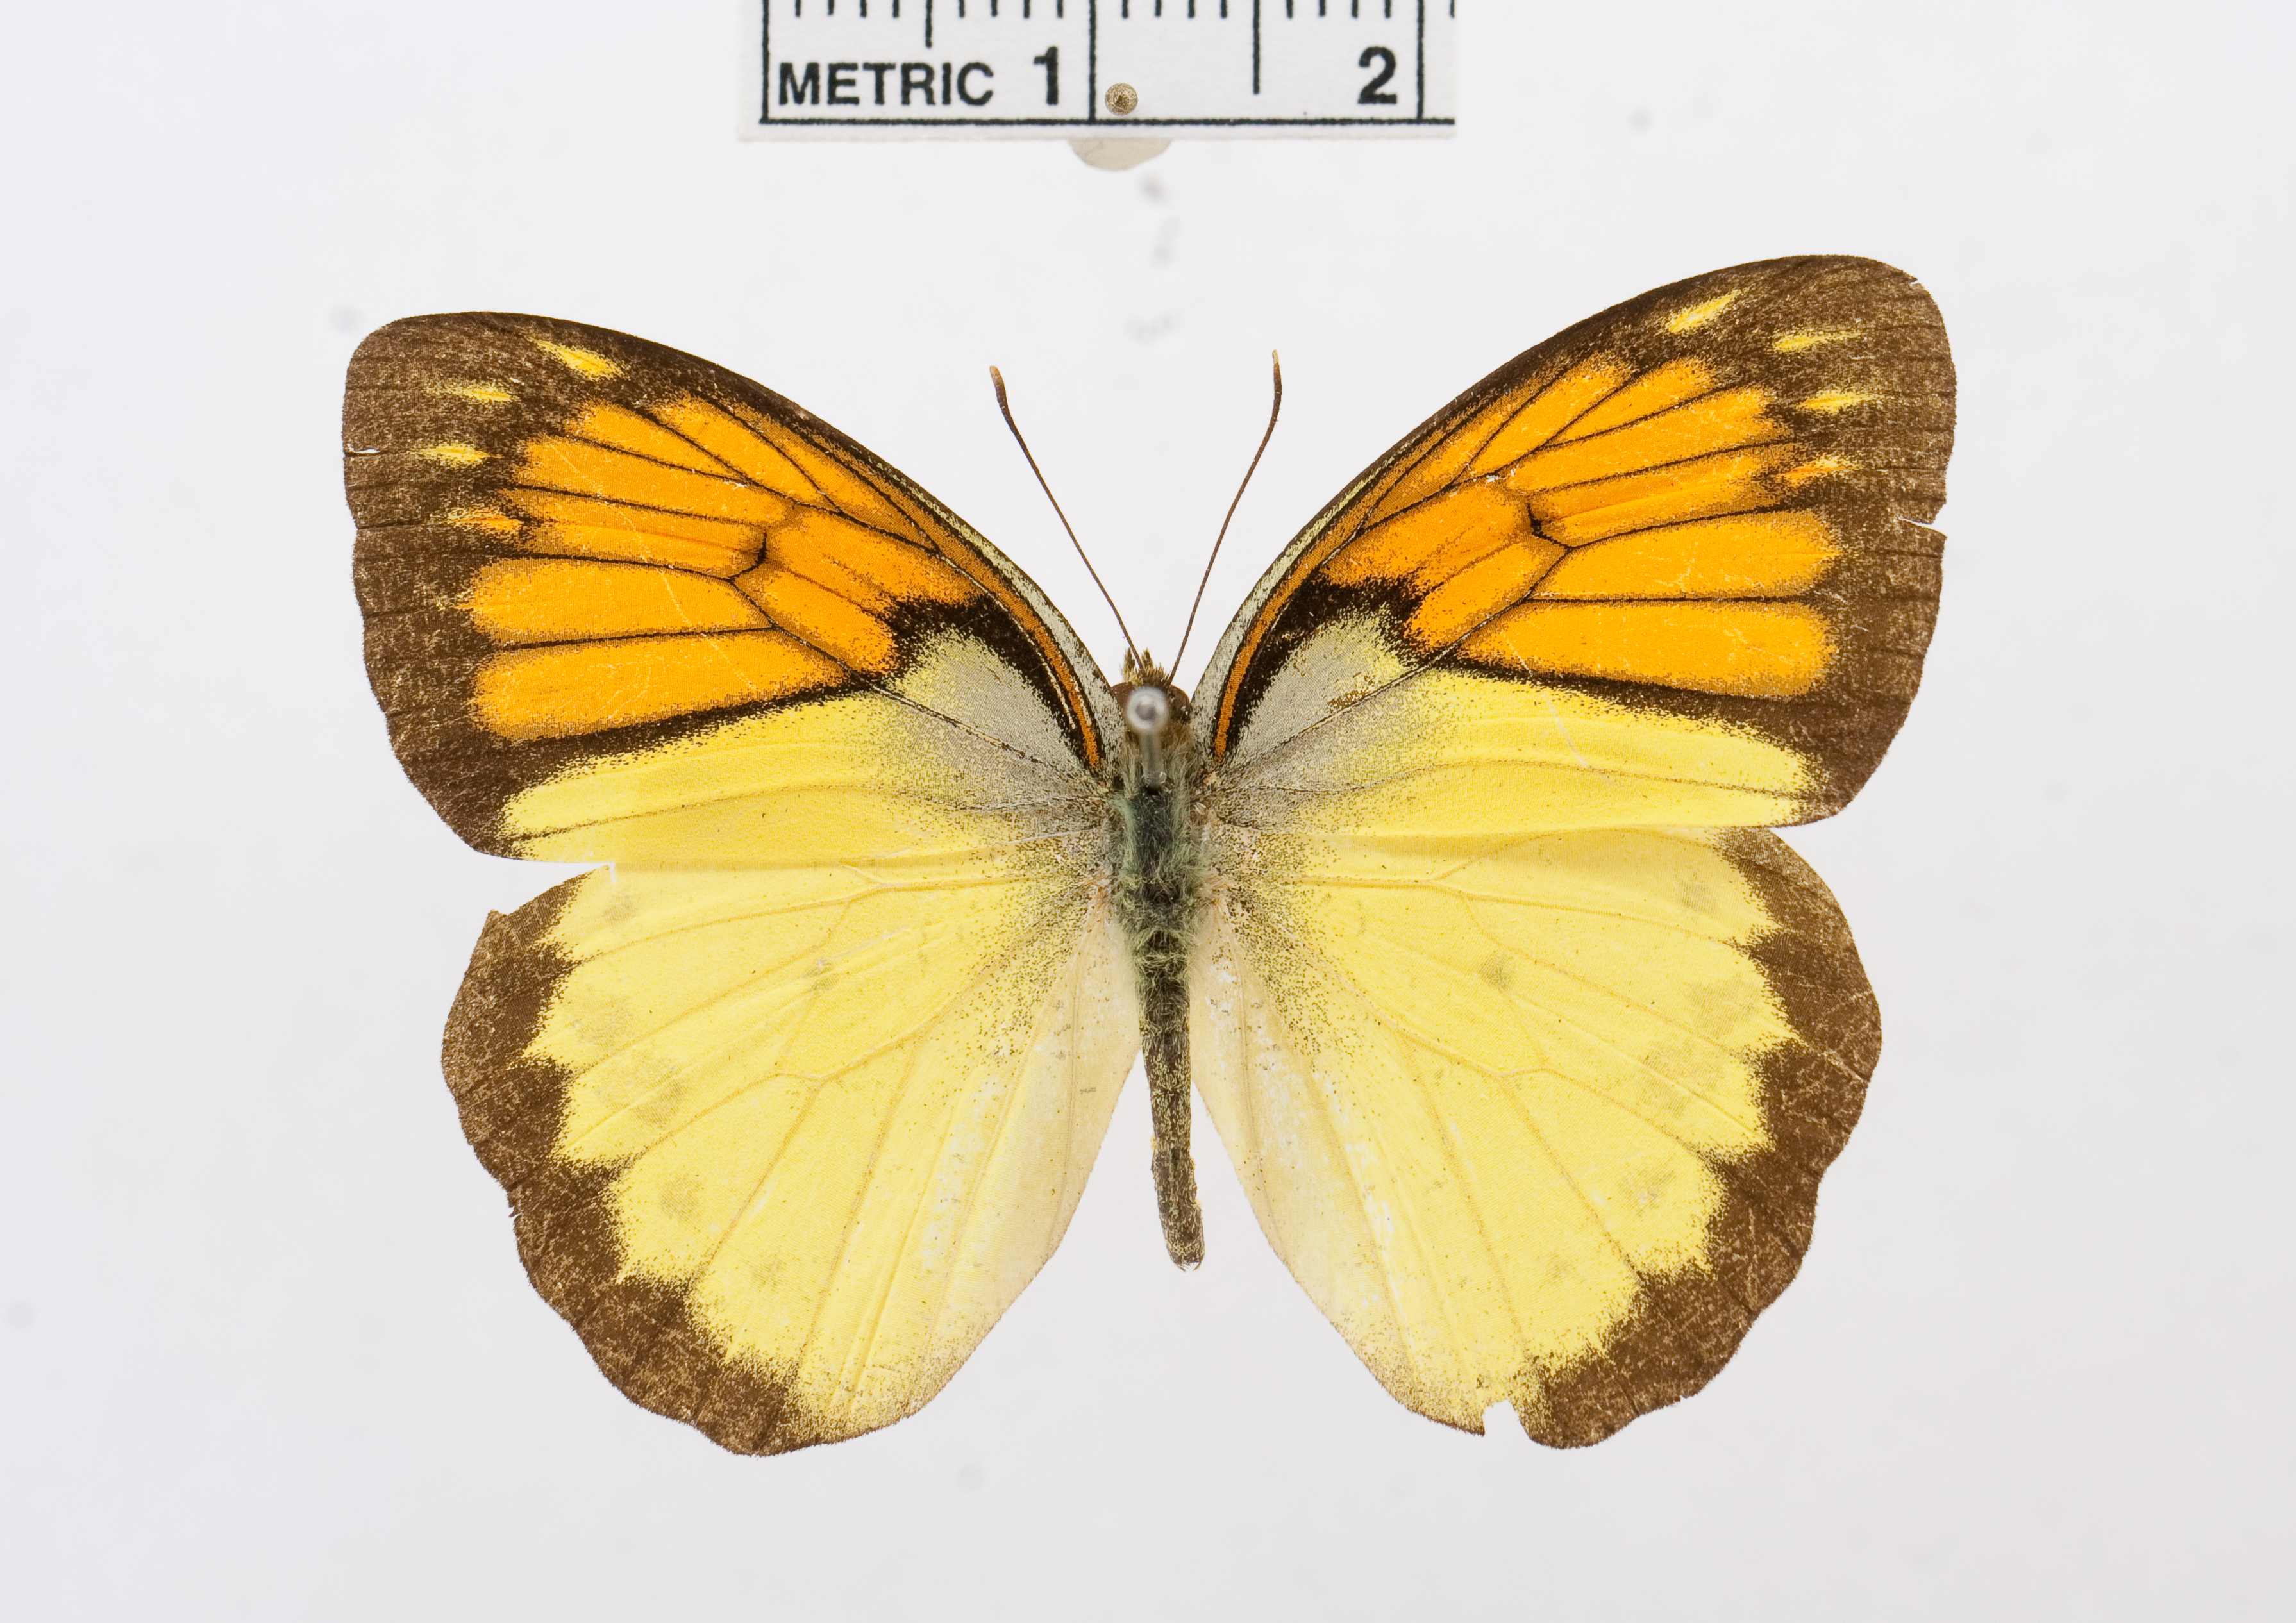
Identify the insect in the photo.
Ixias venilia
